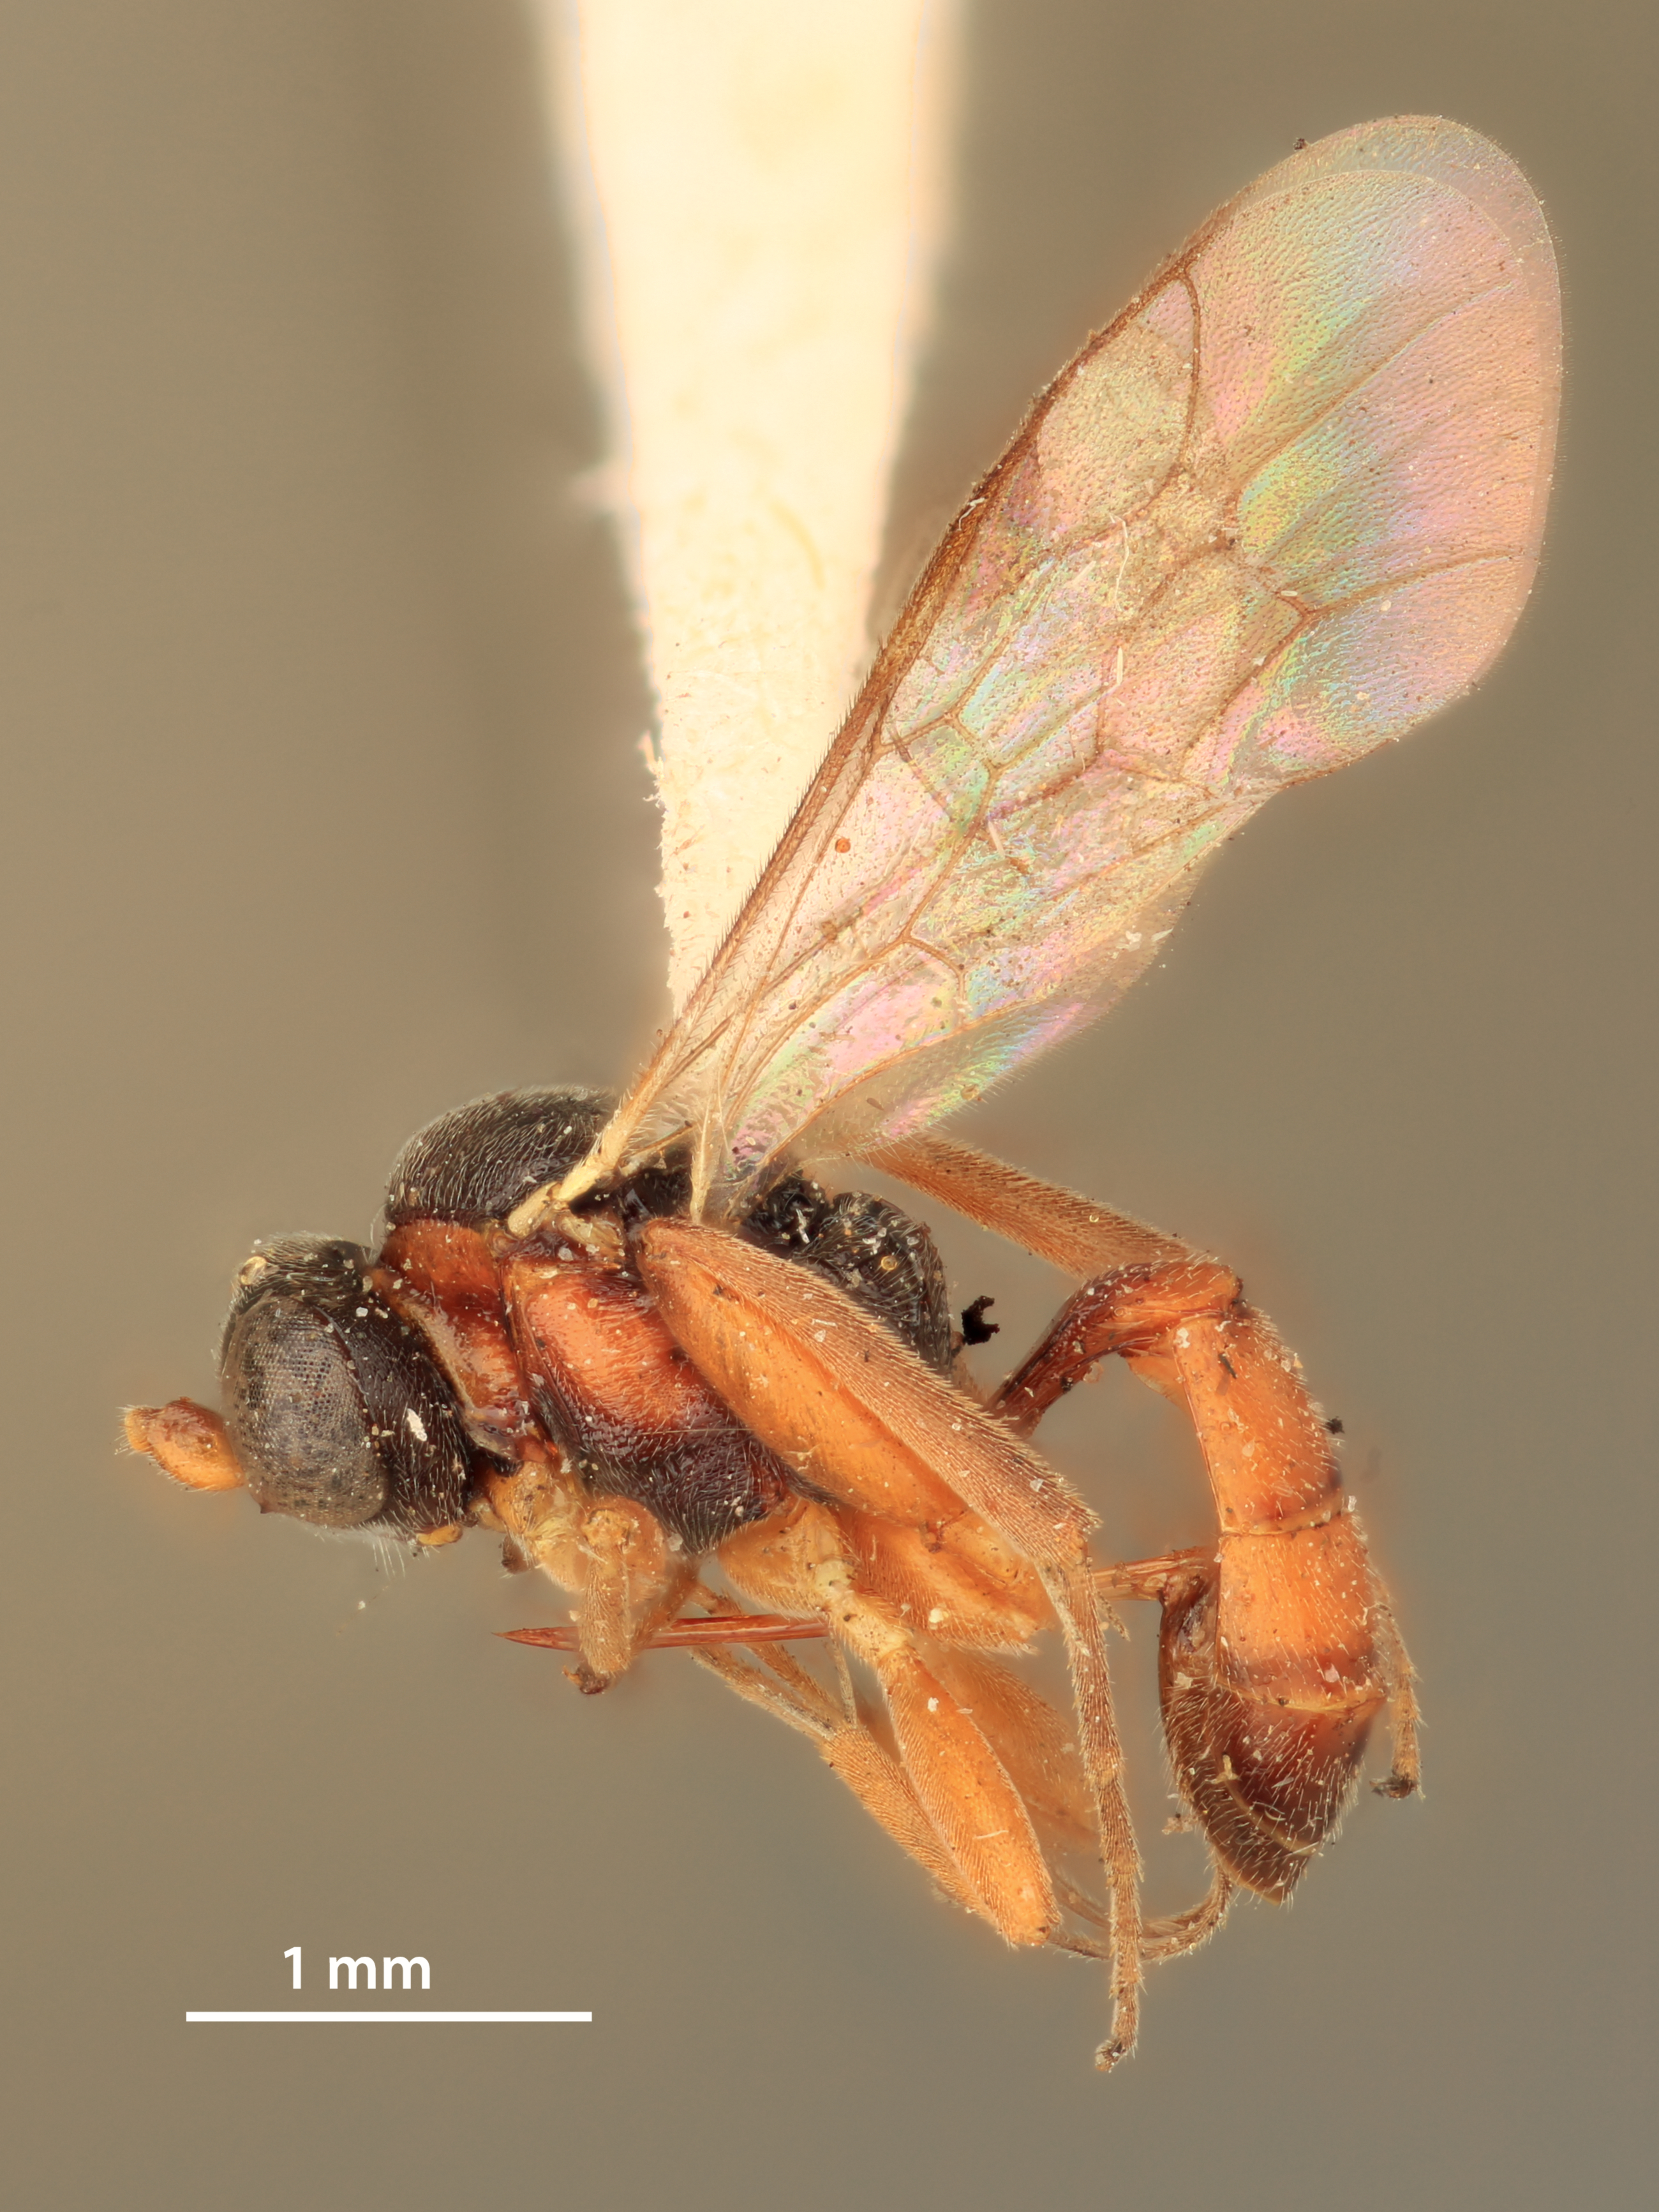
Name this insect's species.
Hemiteles cresoniformis
